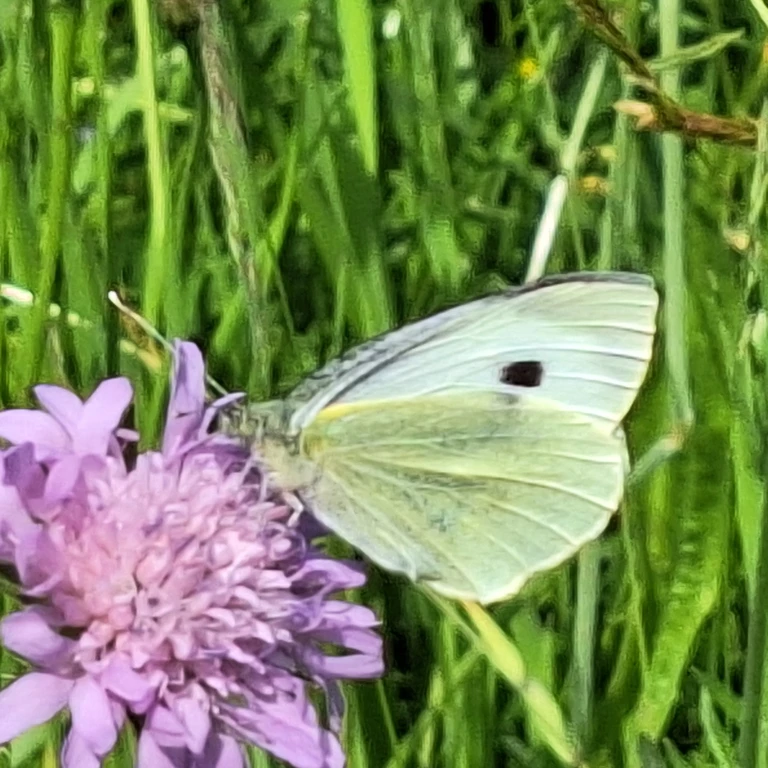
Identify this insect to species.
Pieris brassicae
